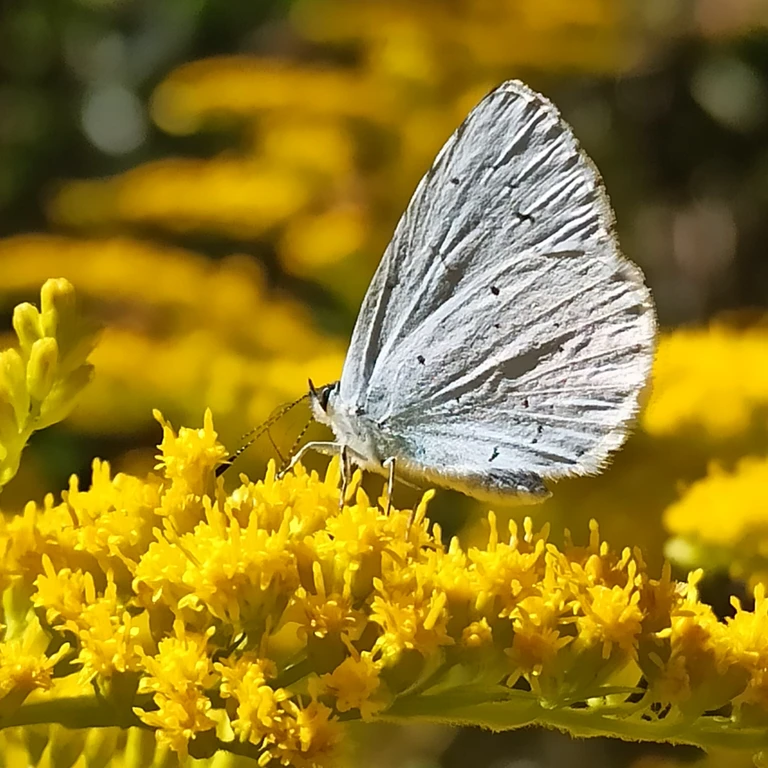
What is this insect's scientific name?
Celastrina argiolus
